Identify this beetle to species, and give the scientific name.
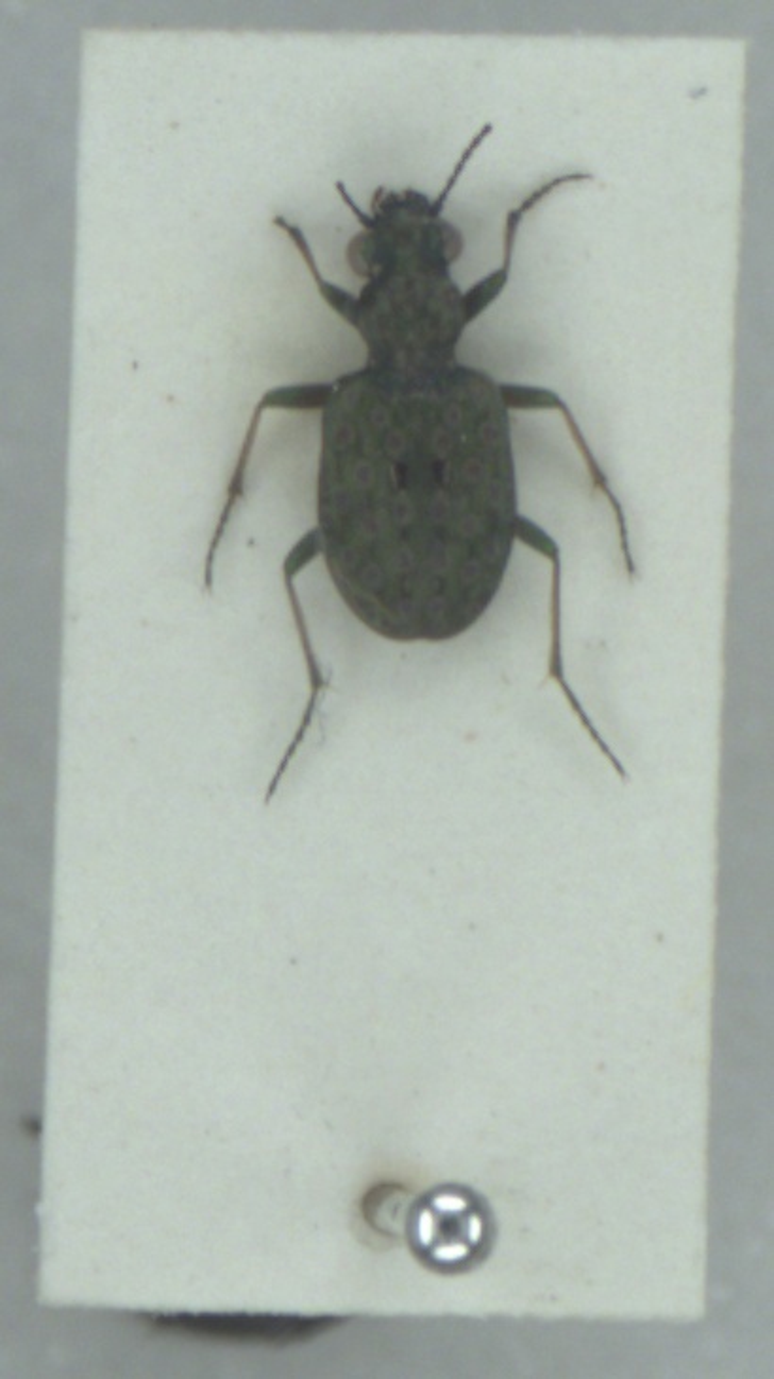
Elaphrus riparius
